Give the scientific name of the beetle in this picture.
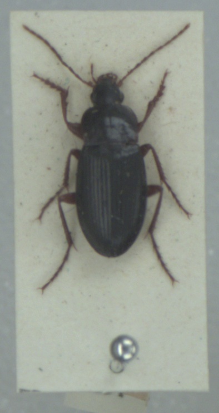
Calathus erratus
